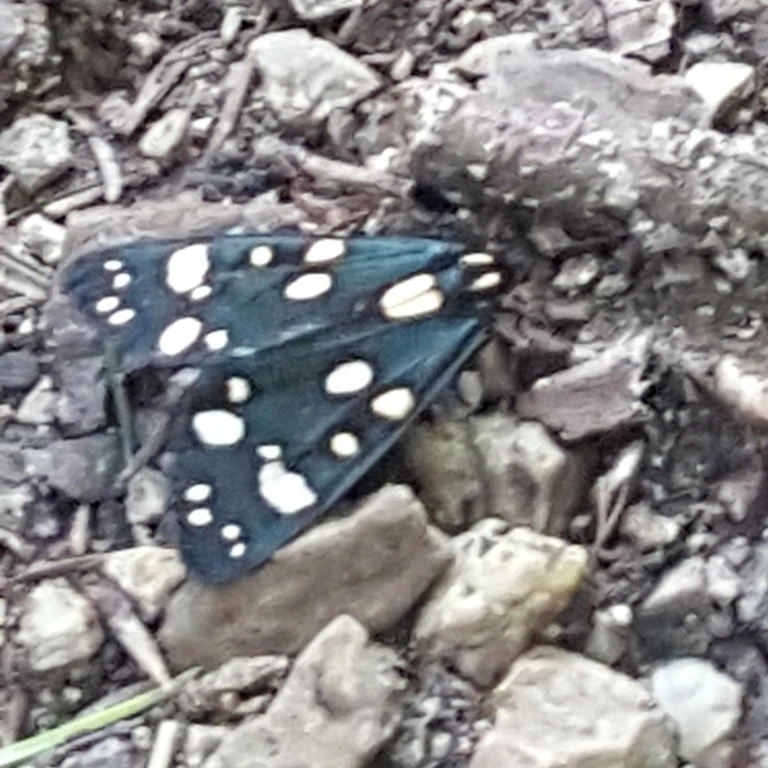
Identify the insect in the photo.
Callimorpha dominula
